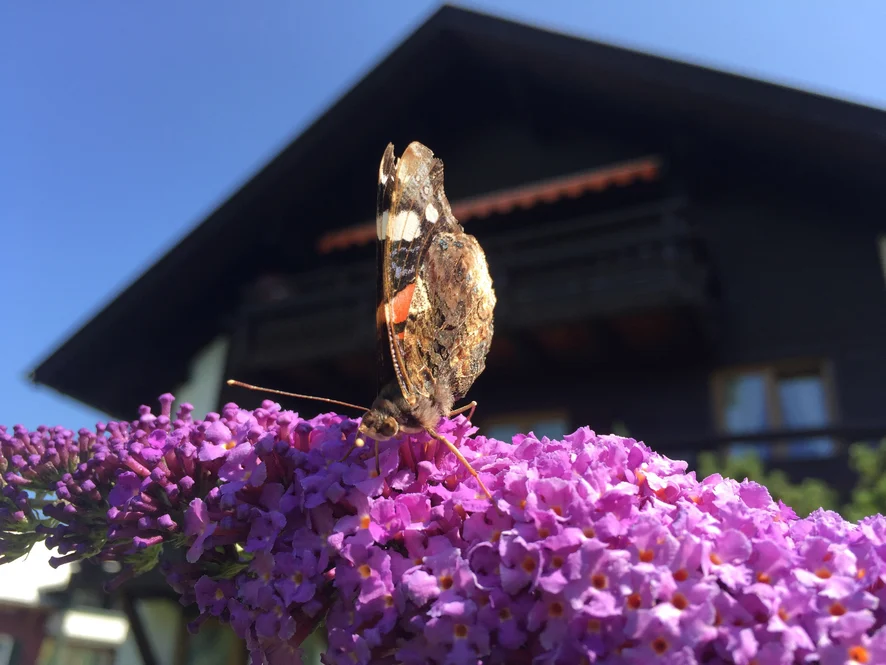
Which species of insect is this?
Vanessa atalanta
